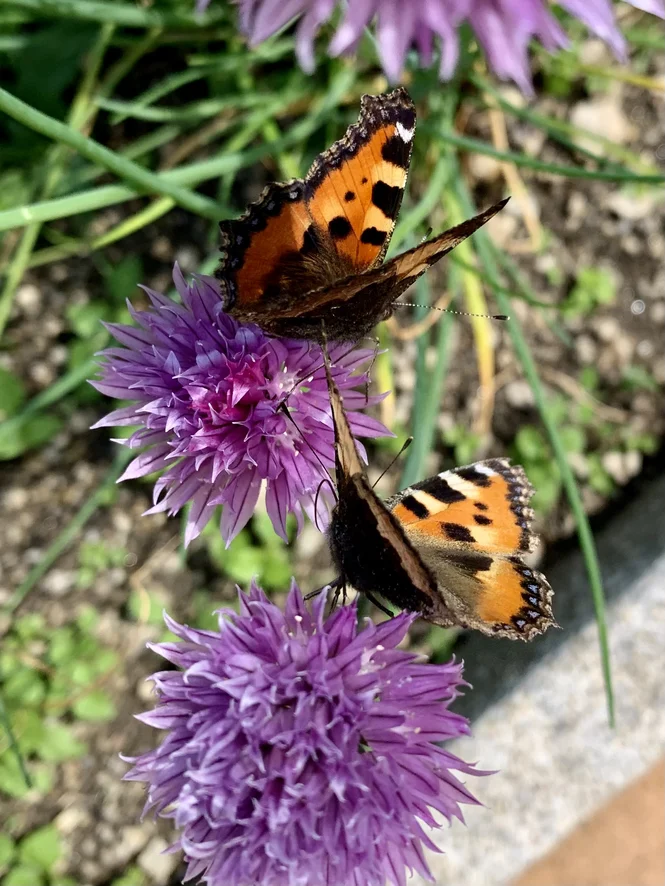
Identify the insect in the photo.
Aglais urticae
